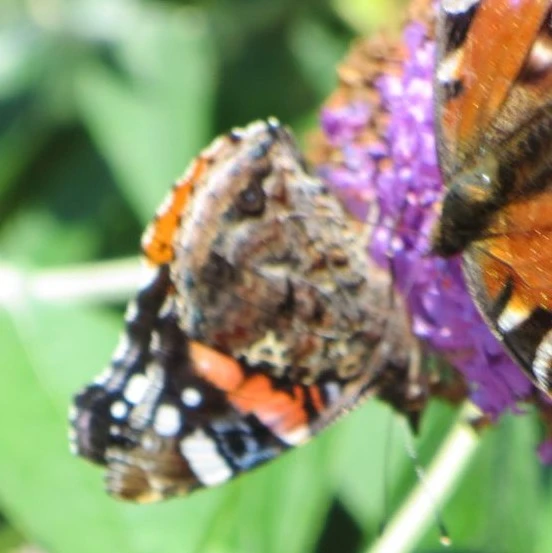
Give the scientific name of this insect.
Vanessa atalanta
